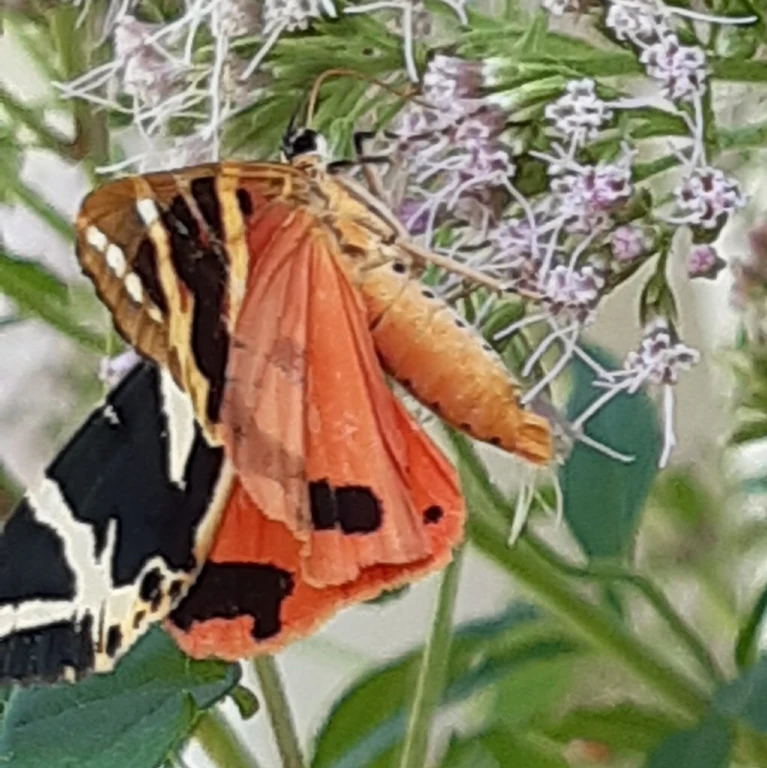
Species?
Euplagia quadripunctaria
